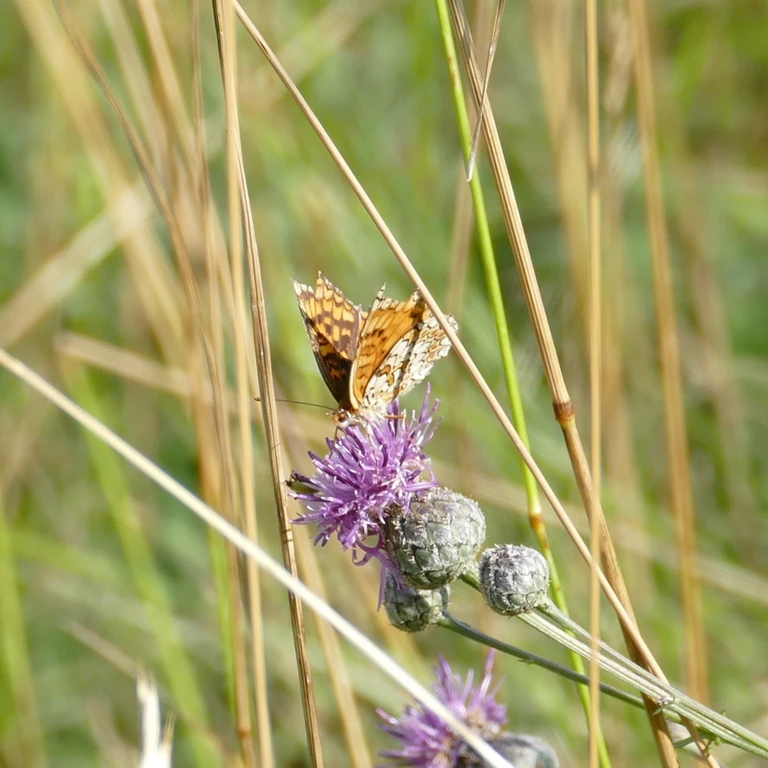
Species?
Melitaea phoebe
